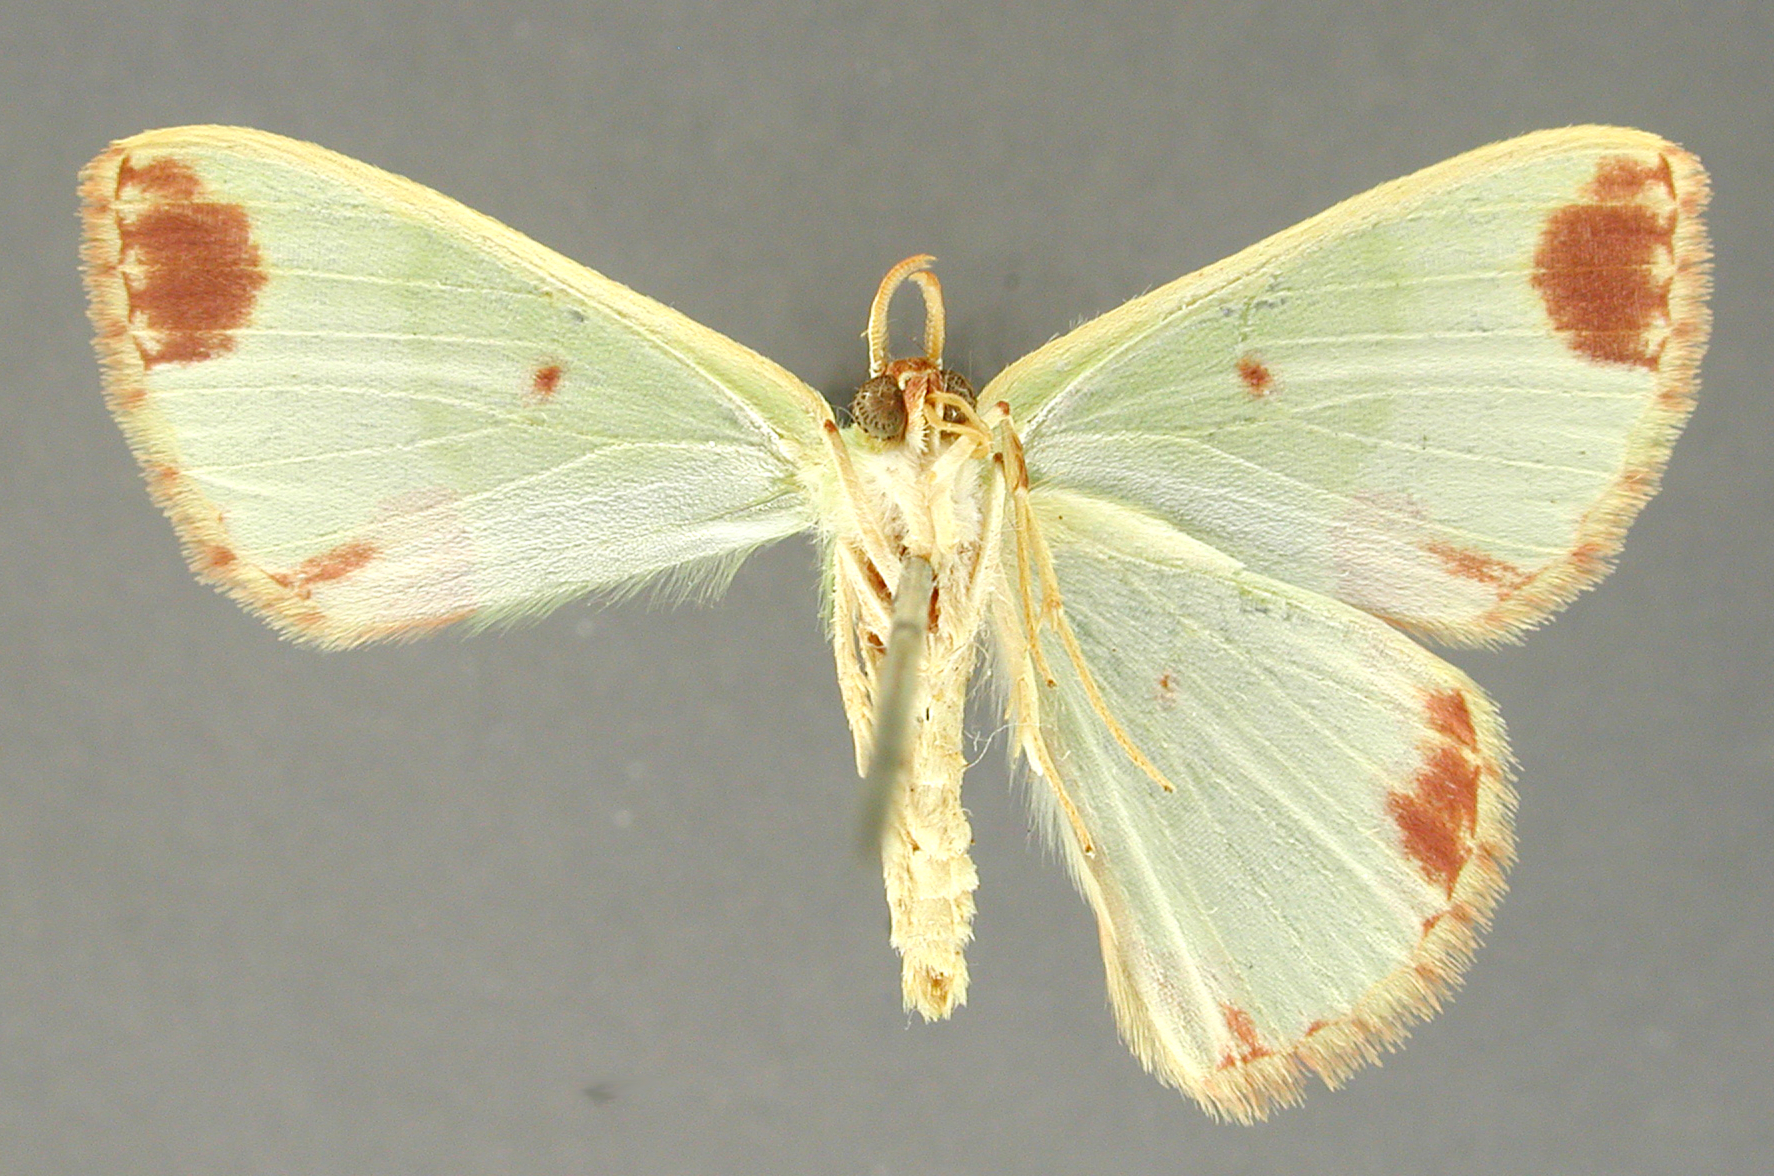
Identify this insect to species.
Racheospila diminuta
